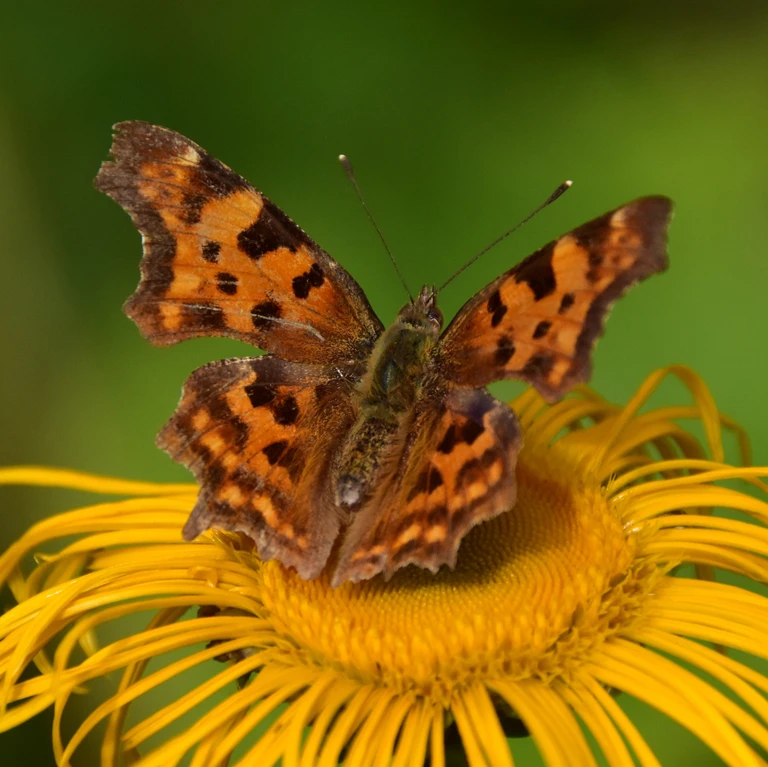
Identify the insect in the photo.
Polygonia c-album
